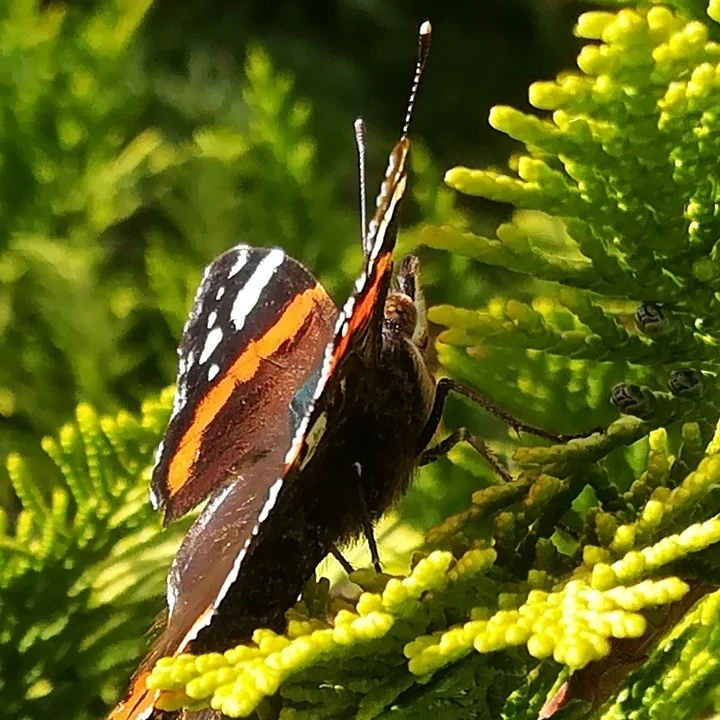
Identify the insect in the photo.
Vanessa atalanta
